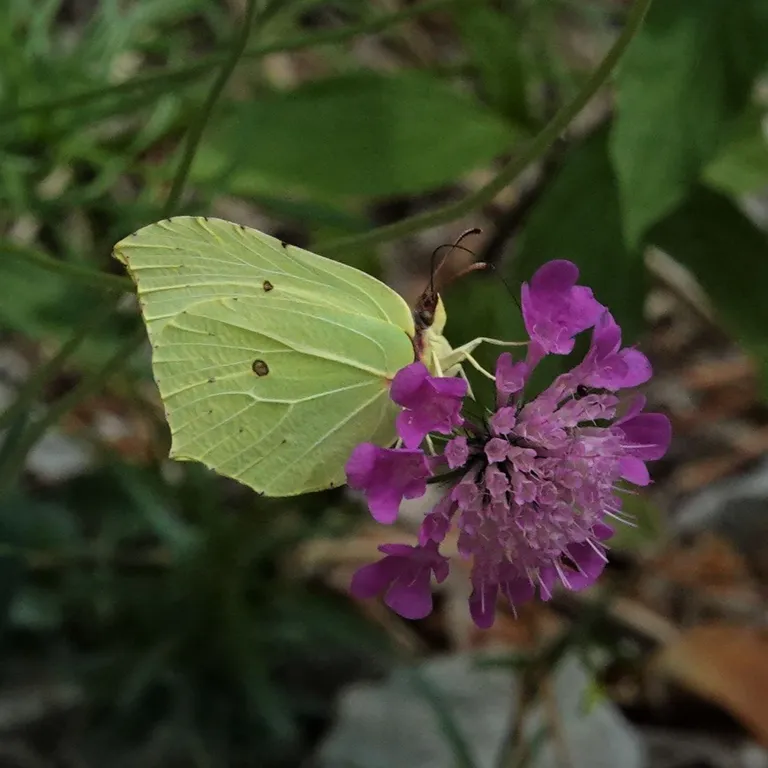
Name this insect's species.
Gonepteryx rhamni
